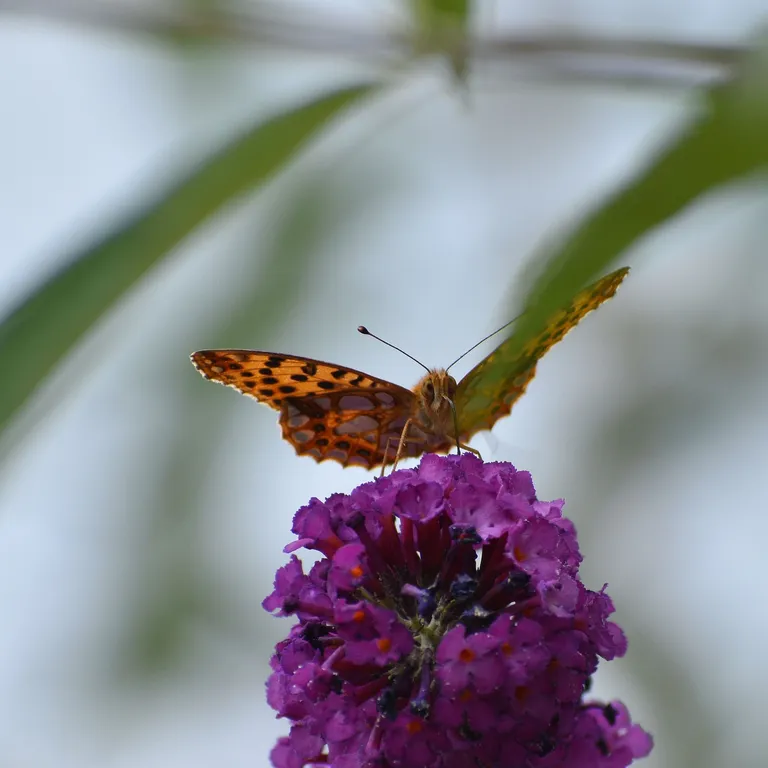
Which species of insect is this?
Issoria lathonia
